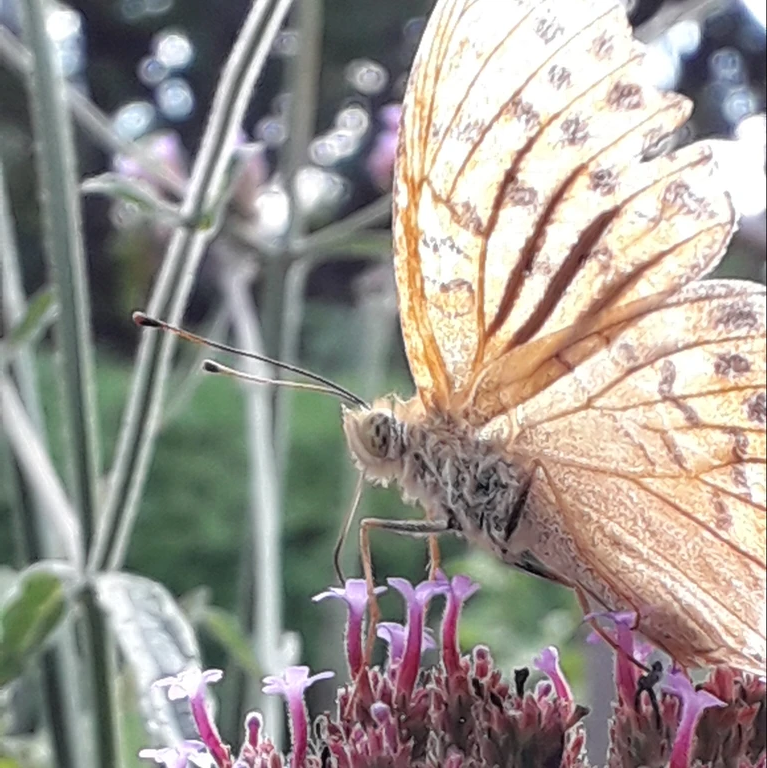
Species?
Argynnis paphia
